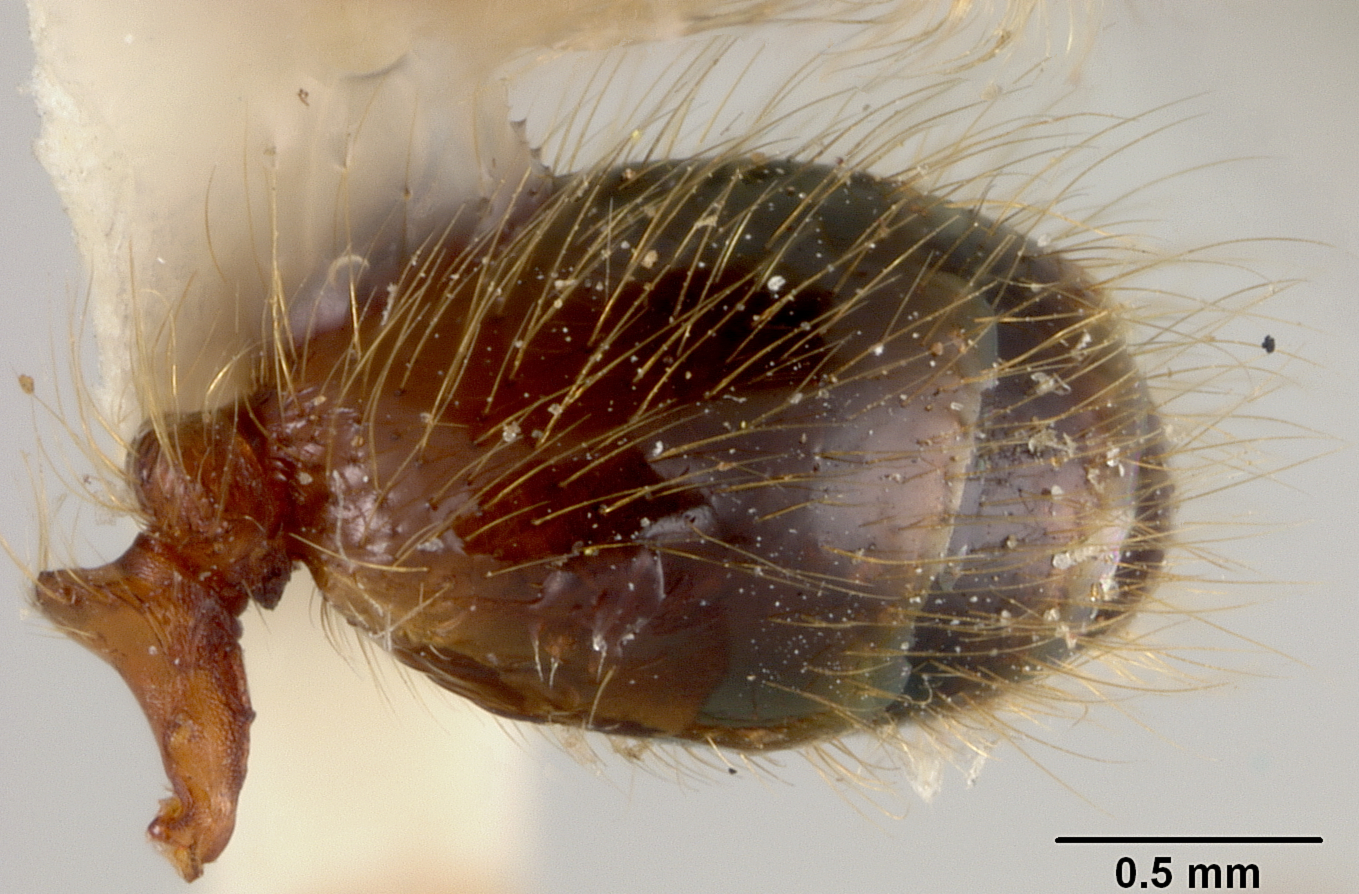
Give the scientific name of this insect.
Pheidole tisiphone
